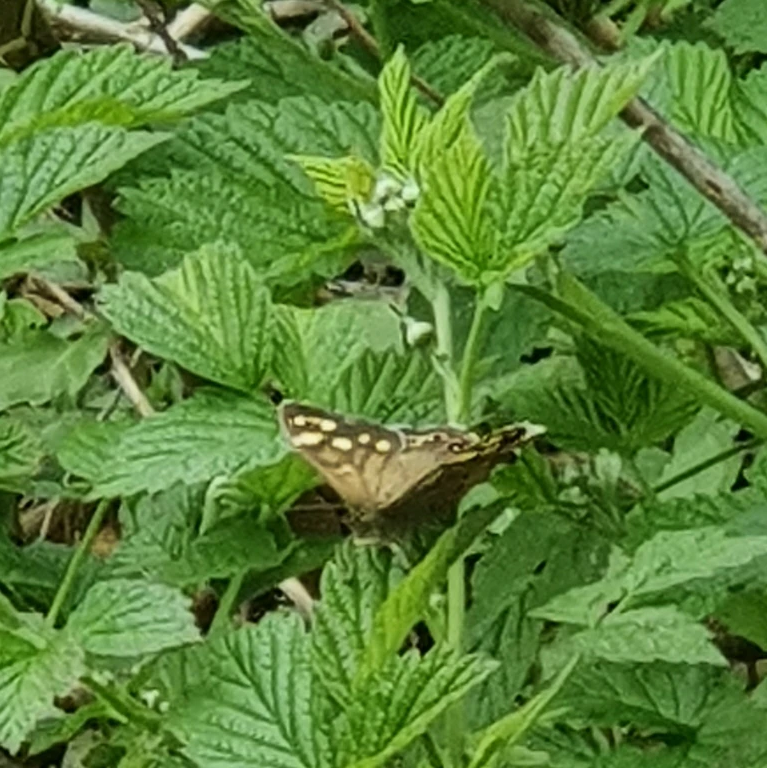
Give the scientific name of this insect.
Pararge aegeria
